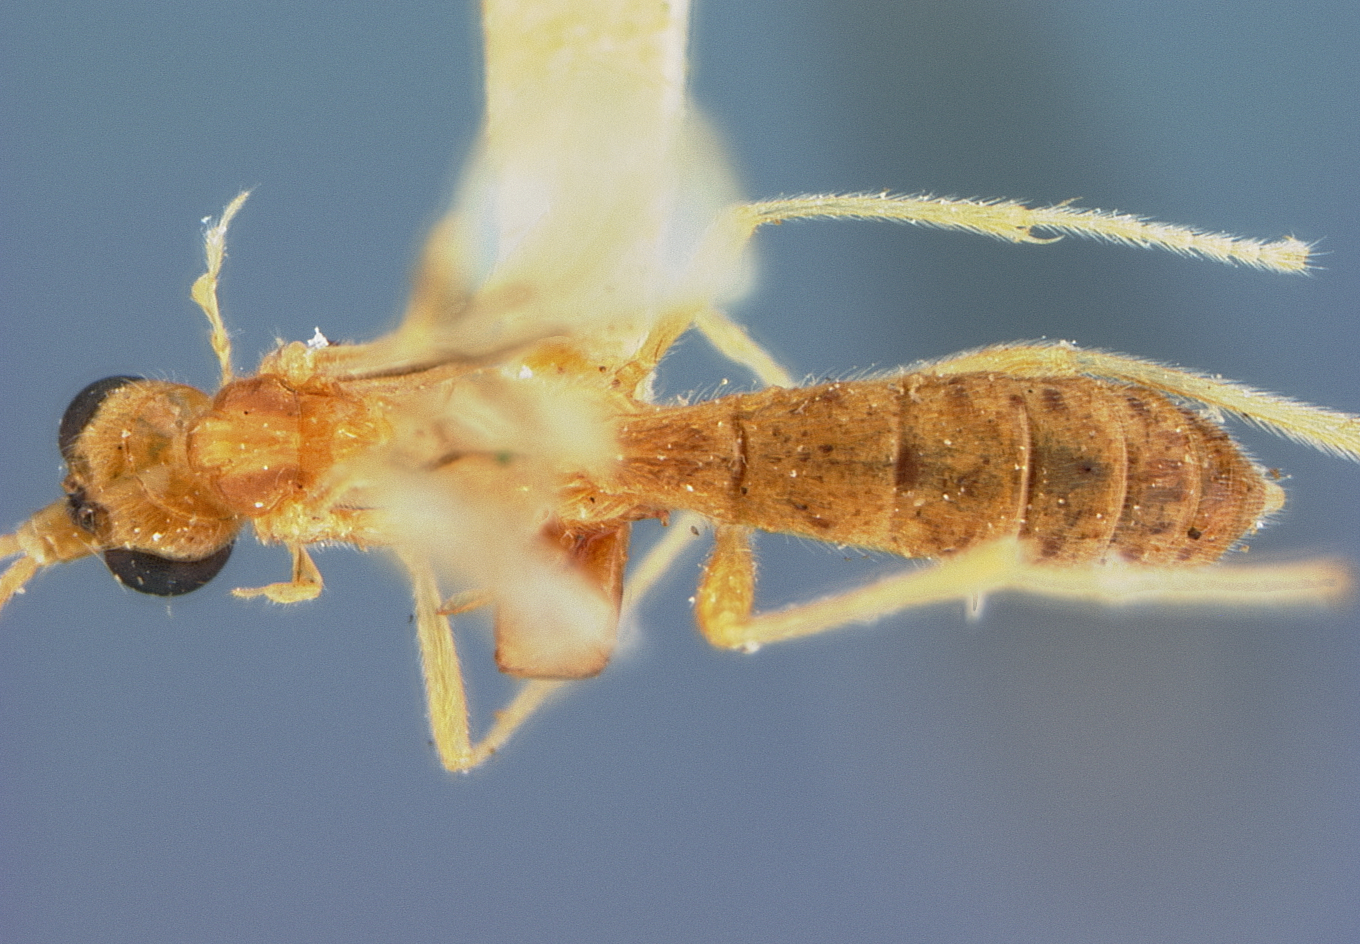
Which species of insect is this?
Macrostomion debilis
